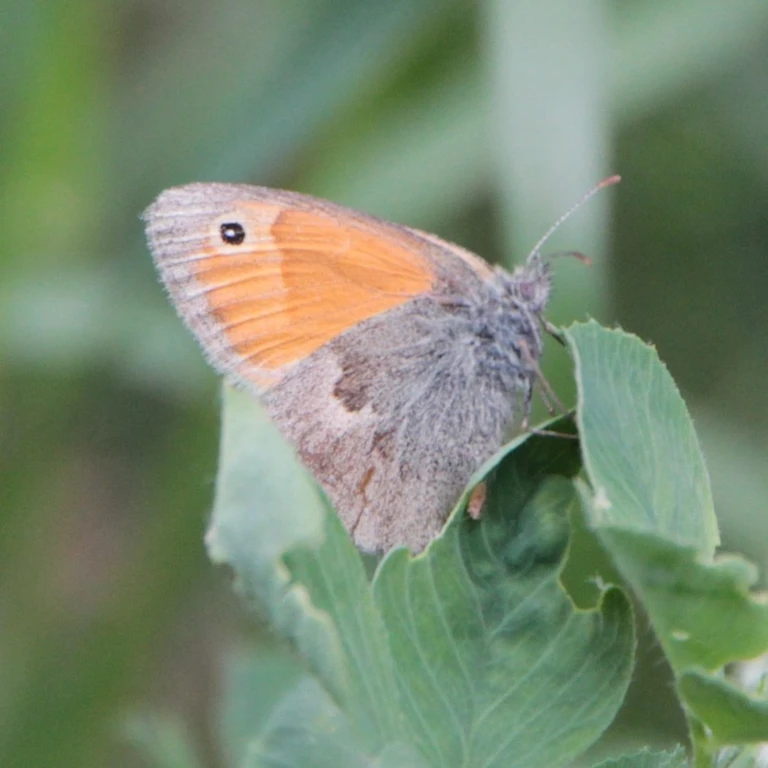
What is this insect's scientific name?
Coenonympha pamphilus
